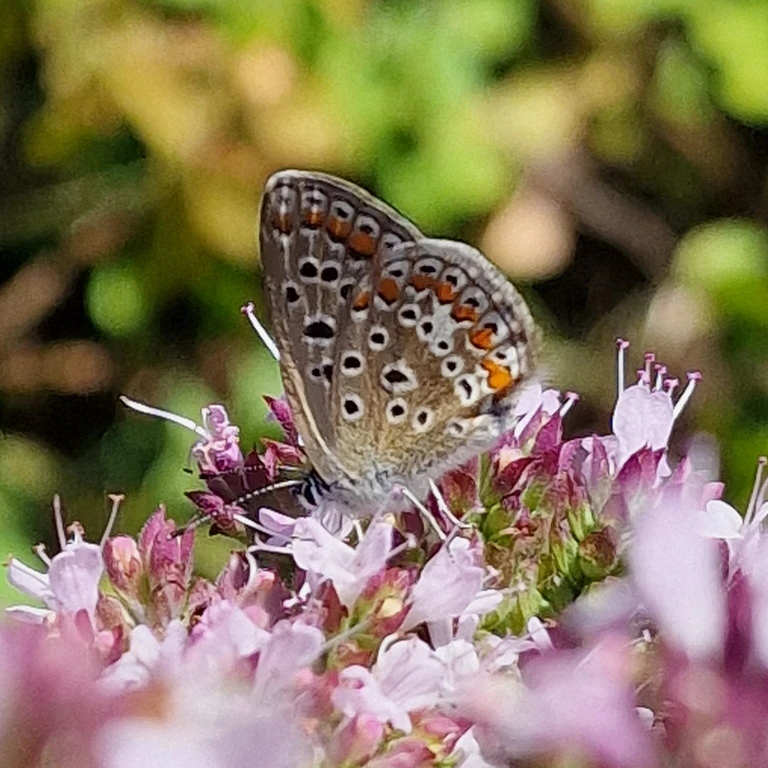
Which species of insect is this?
Polyommatus icarus
